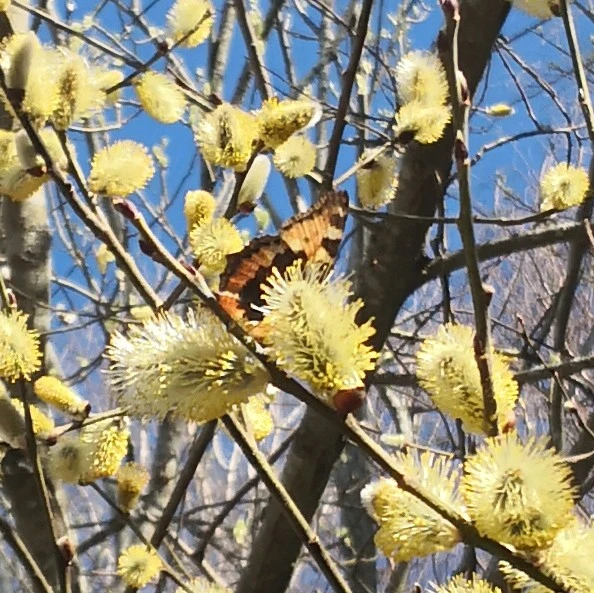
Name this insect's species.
Aglais urticae
